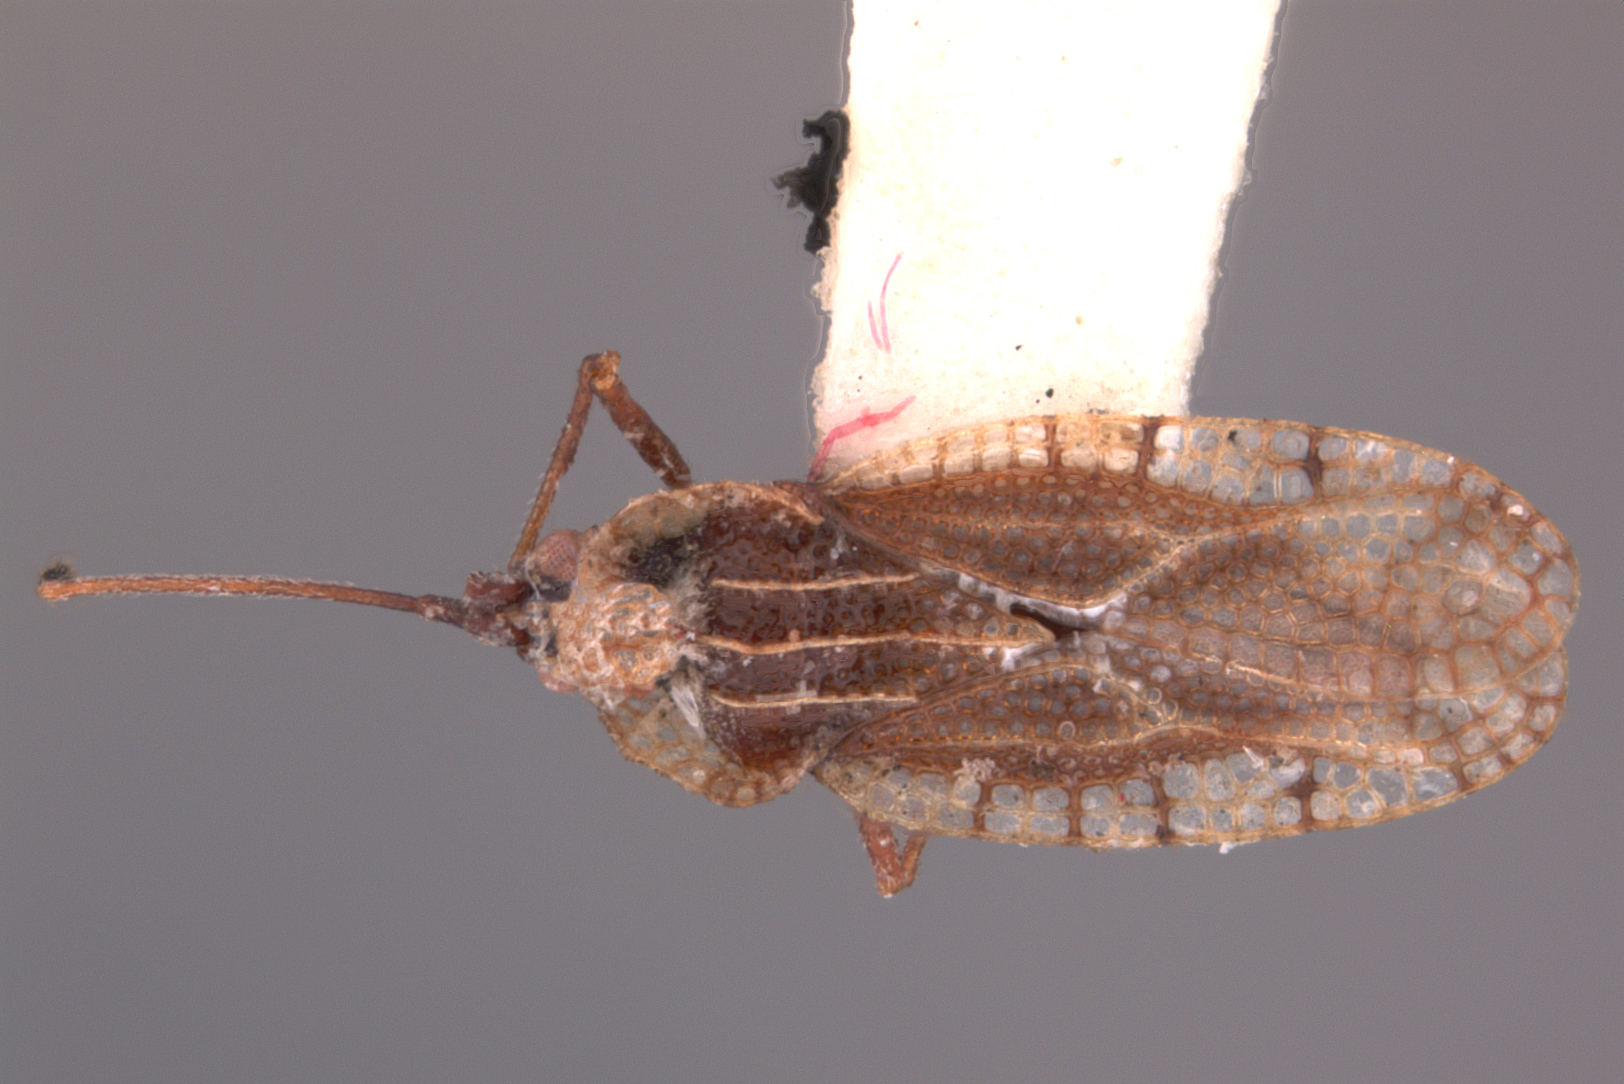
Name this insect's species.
Leptopharsa digitalis
